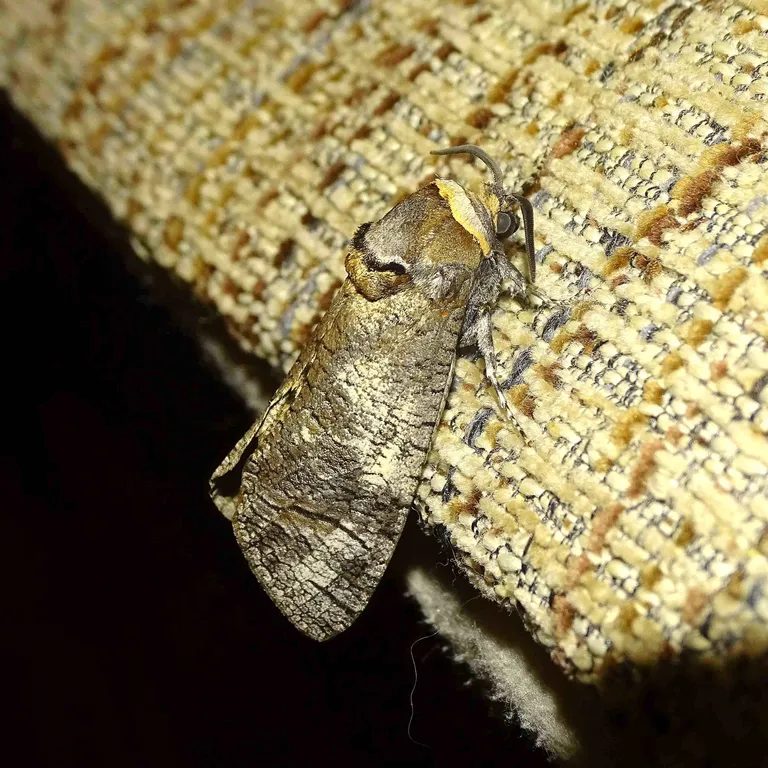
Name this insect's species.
Cossus cossus
